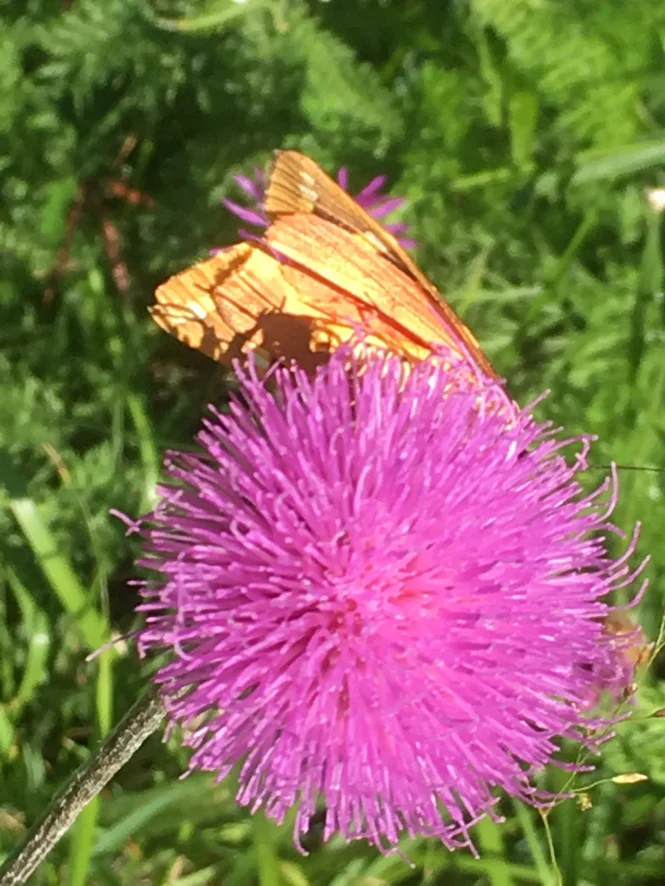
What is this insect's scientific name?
Euplagia quadripunctaria
